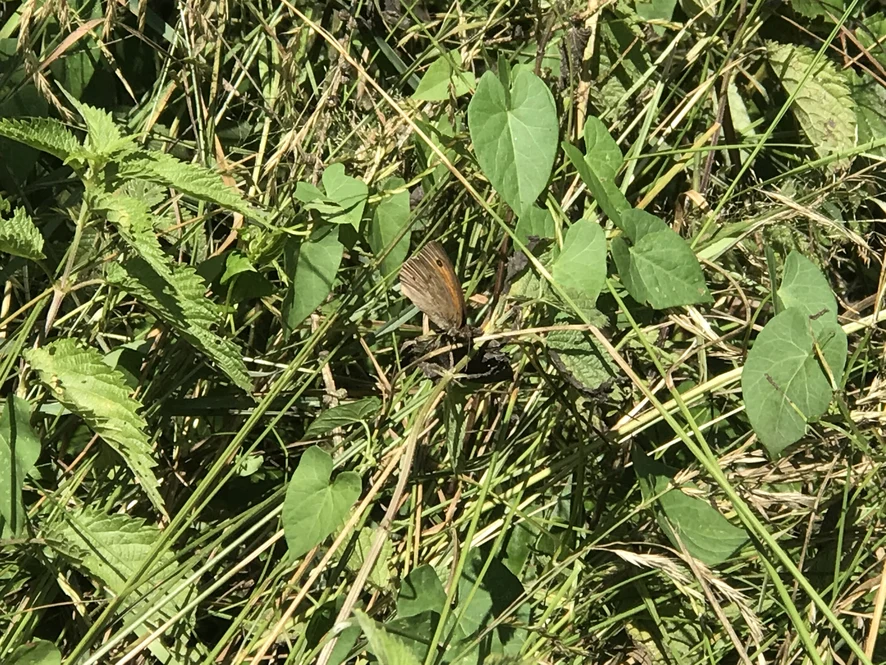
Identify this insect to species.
Maniola jurtina
